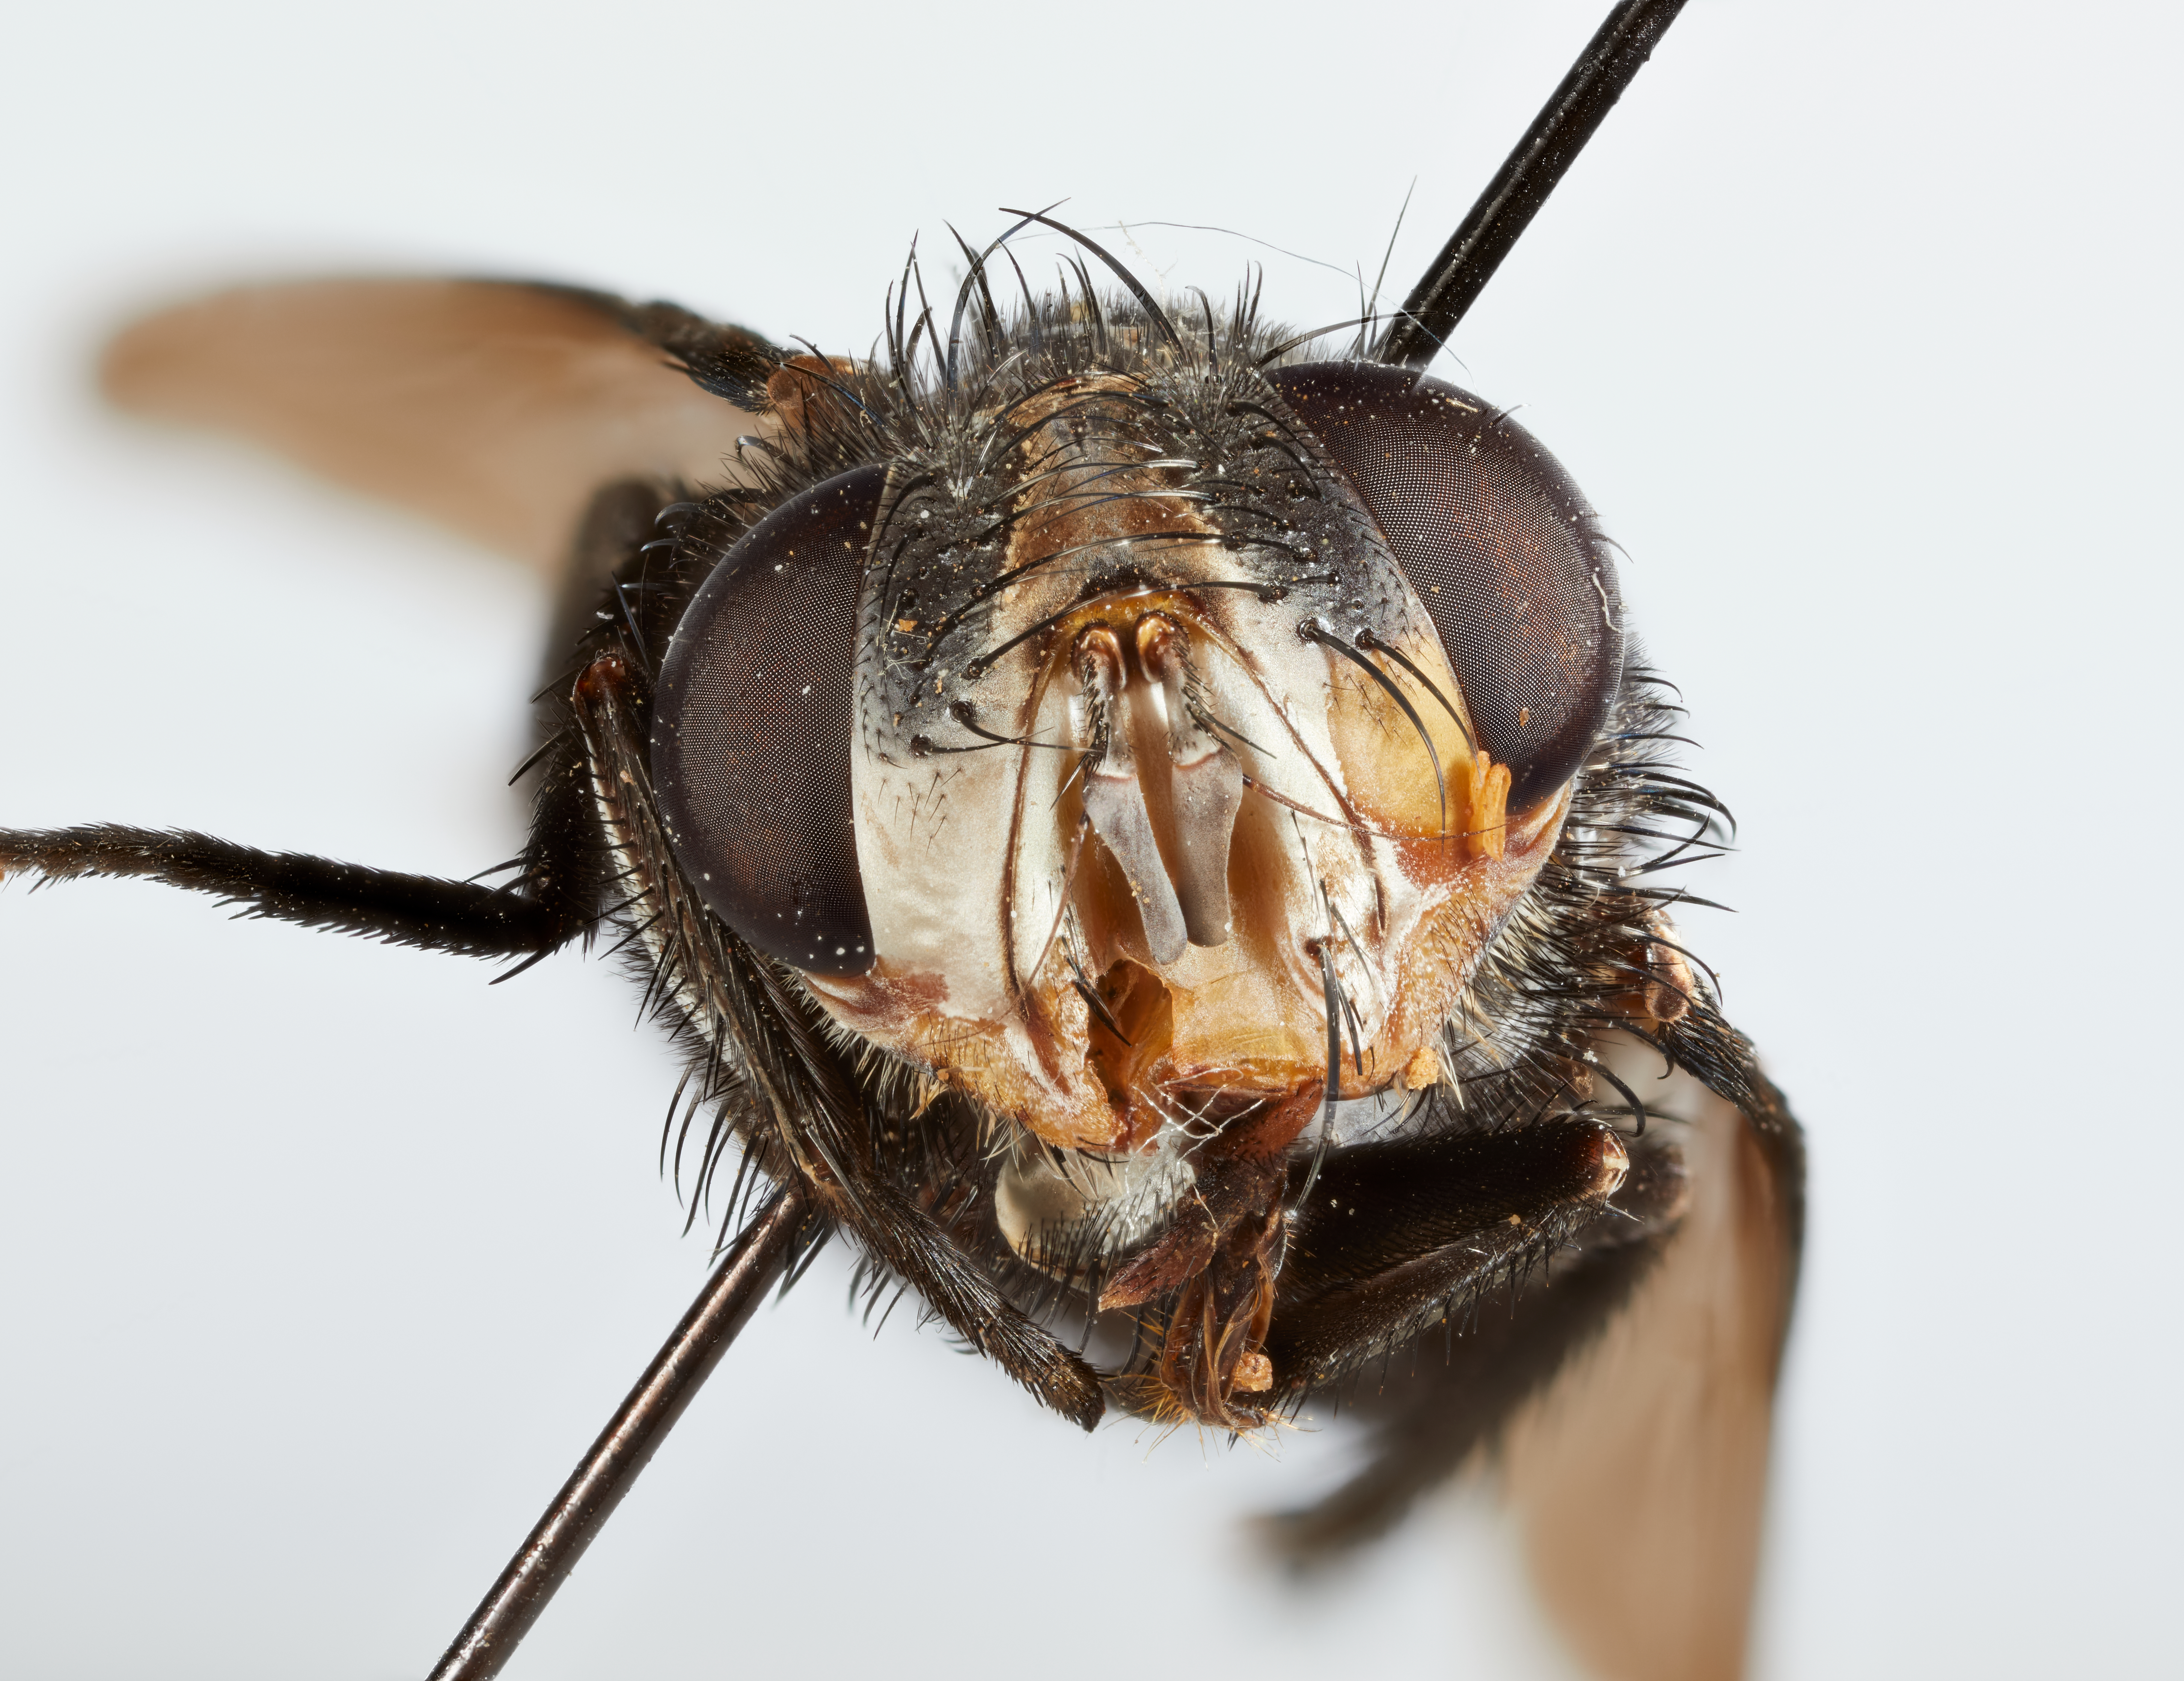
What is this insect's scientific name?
Belvosia manni
